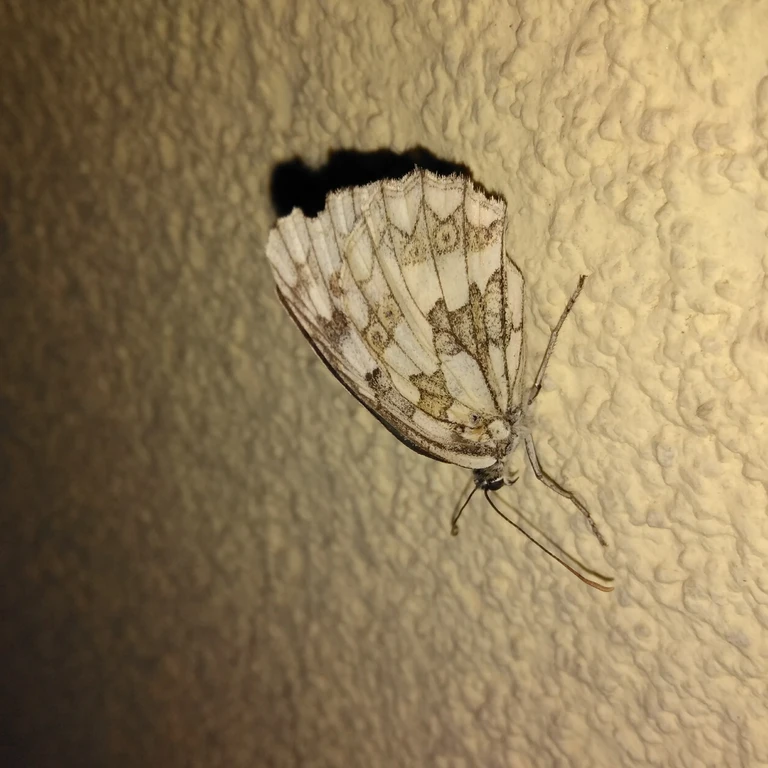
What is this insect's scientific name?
Melanargia galathea
